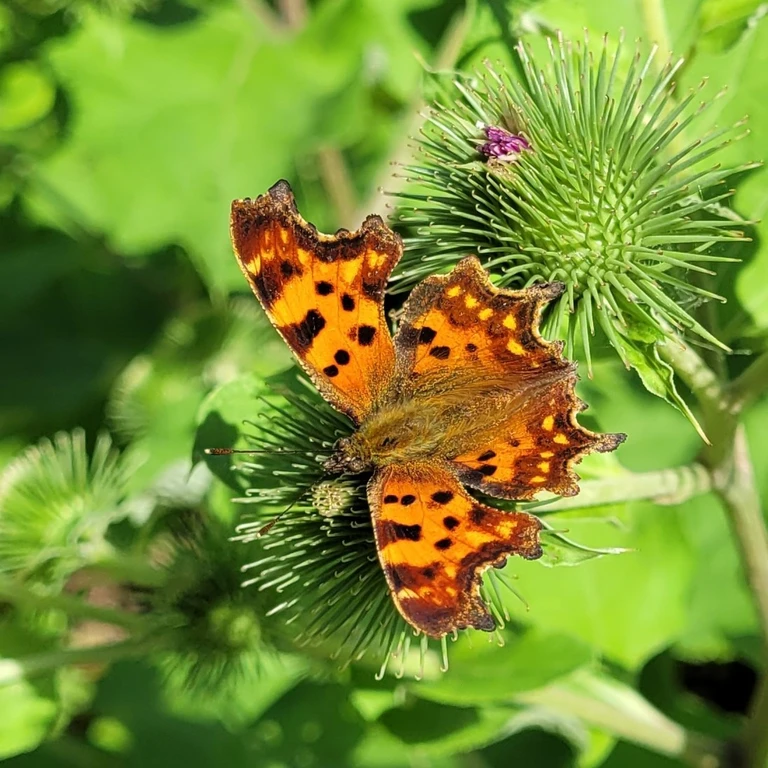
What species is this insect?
Polygonia c-album
